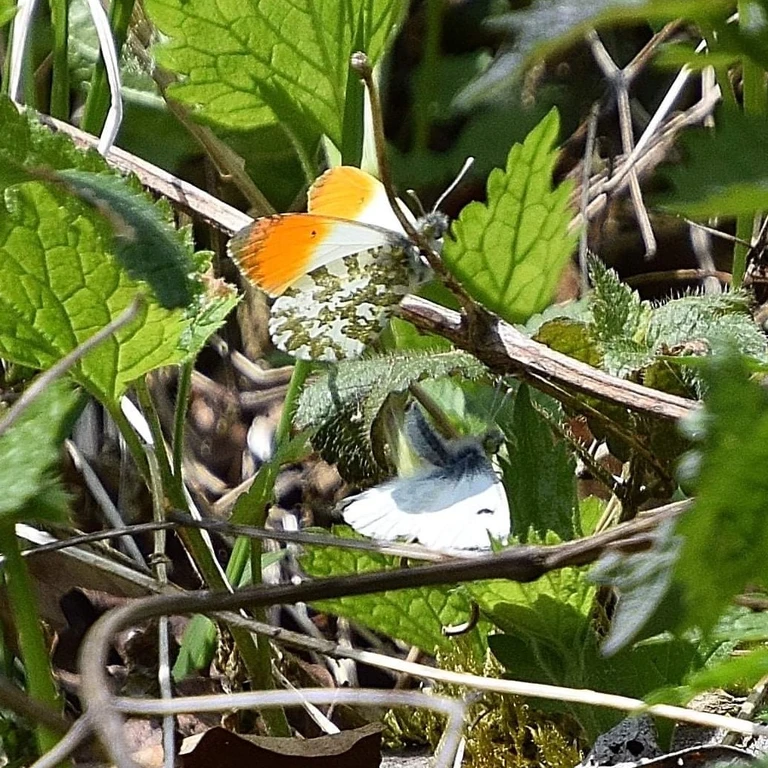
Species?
Anthocharis cardamines
